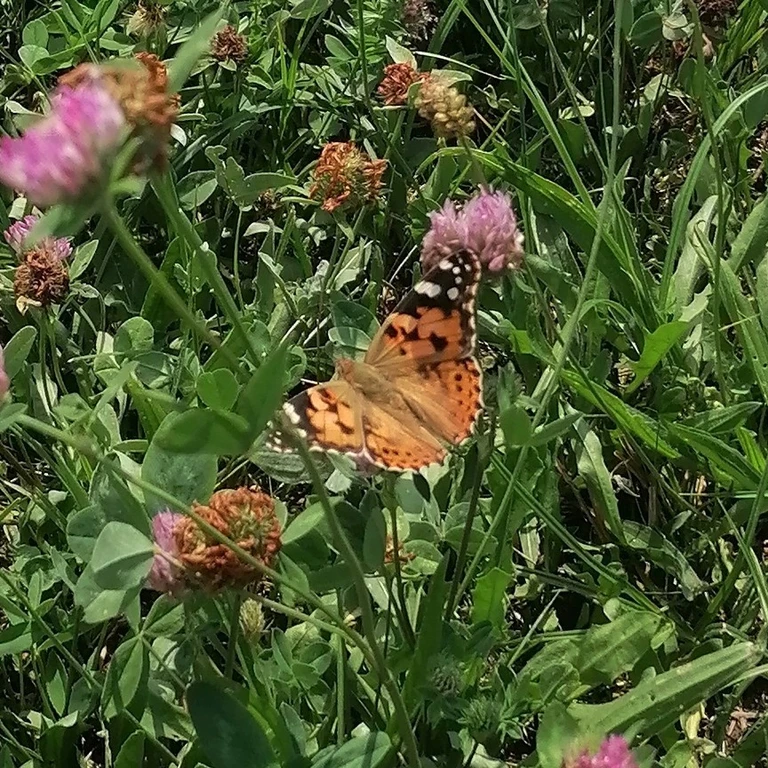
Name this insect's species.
Vanessa cardui
